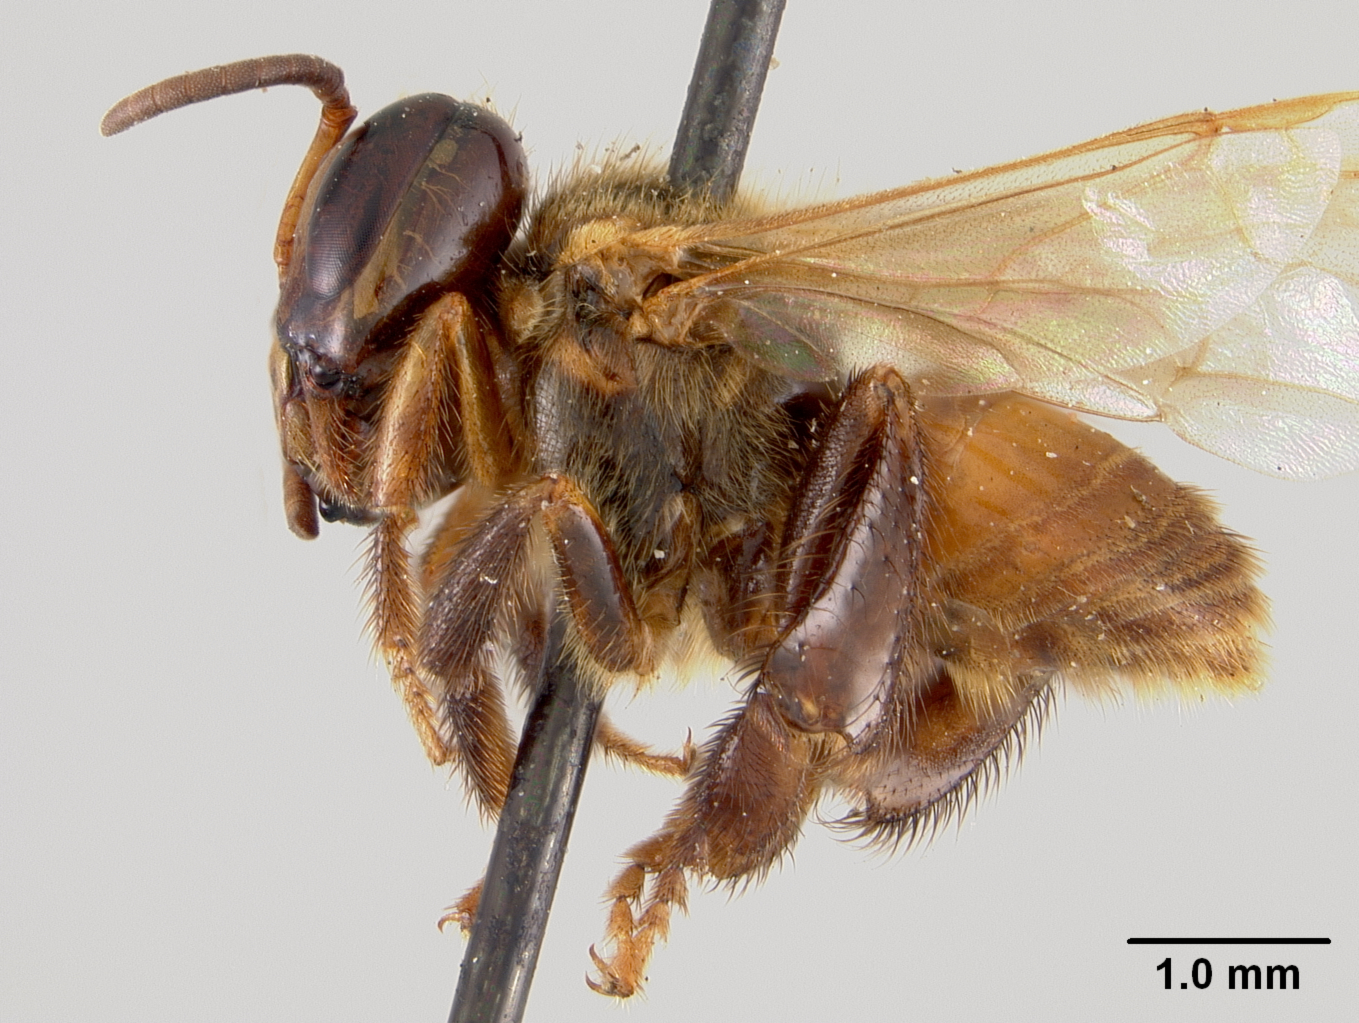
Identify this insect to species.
Trigona salvatoris
